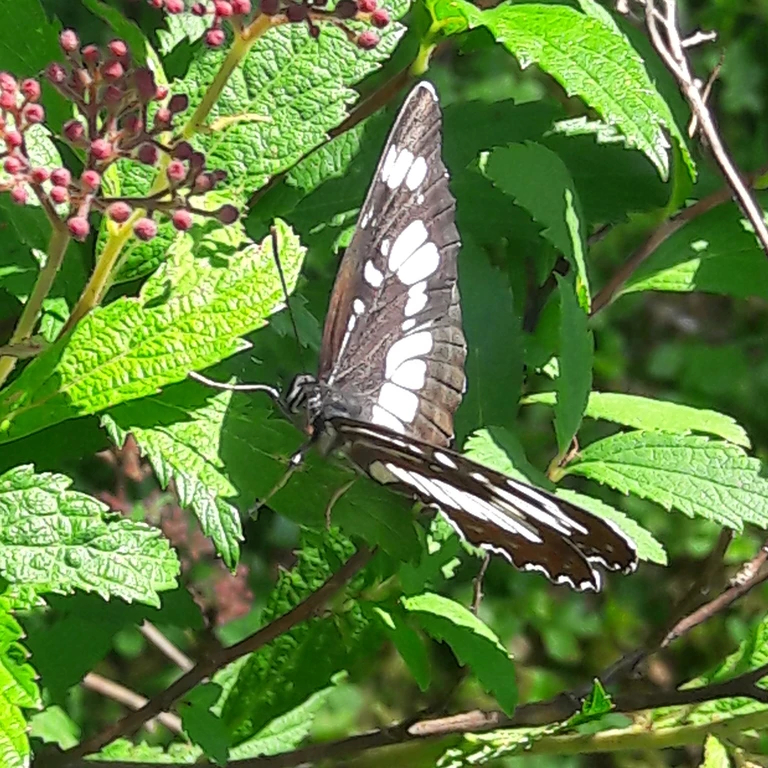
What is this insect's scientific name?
Neptis rivularis
